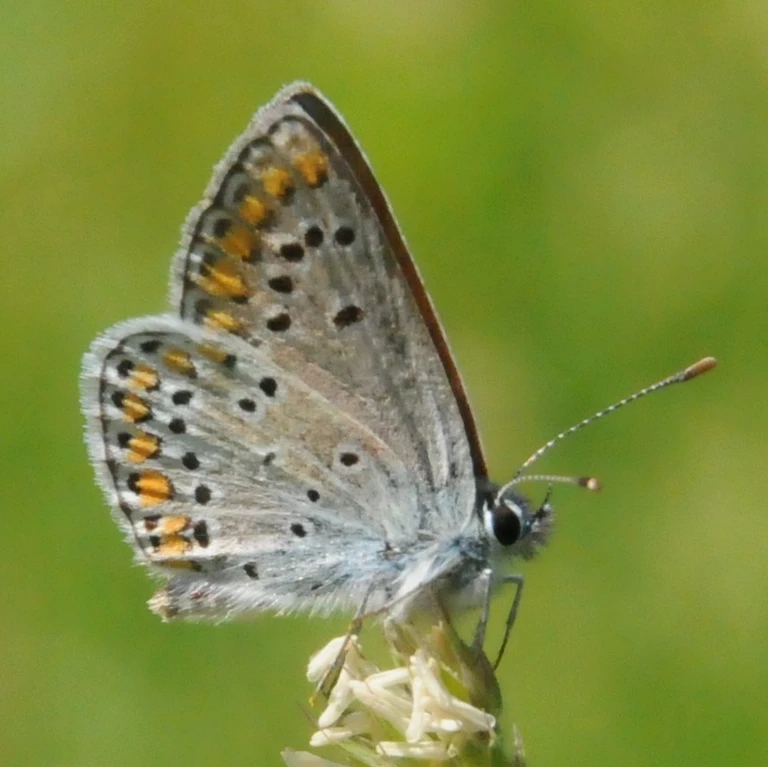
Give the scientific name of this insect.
Aricia agestis/artaxerxes
